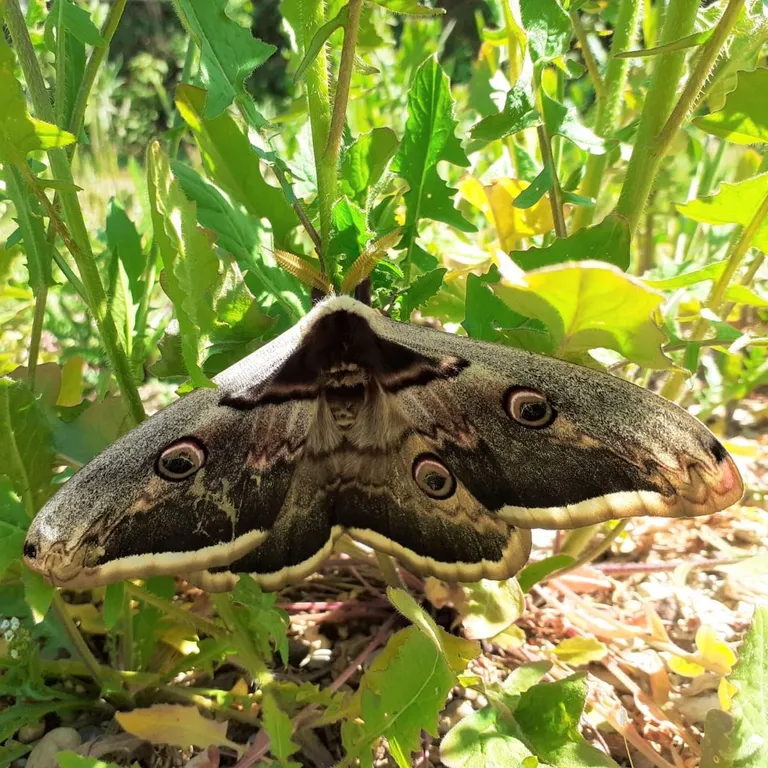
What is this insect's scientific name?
Saturnia pyri
